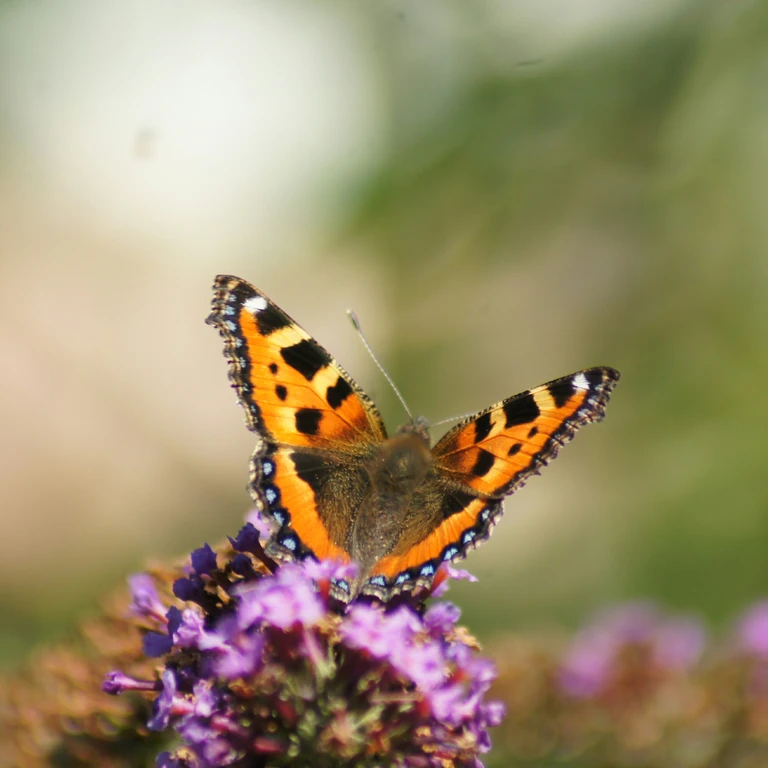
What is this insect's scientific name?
Aglais urticae
